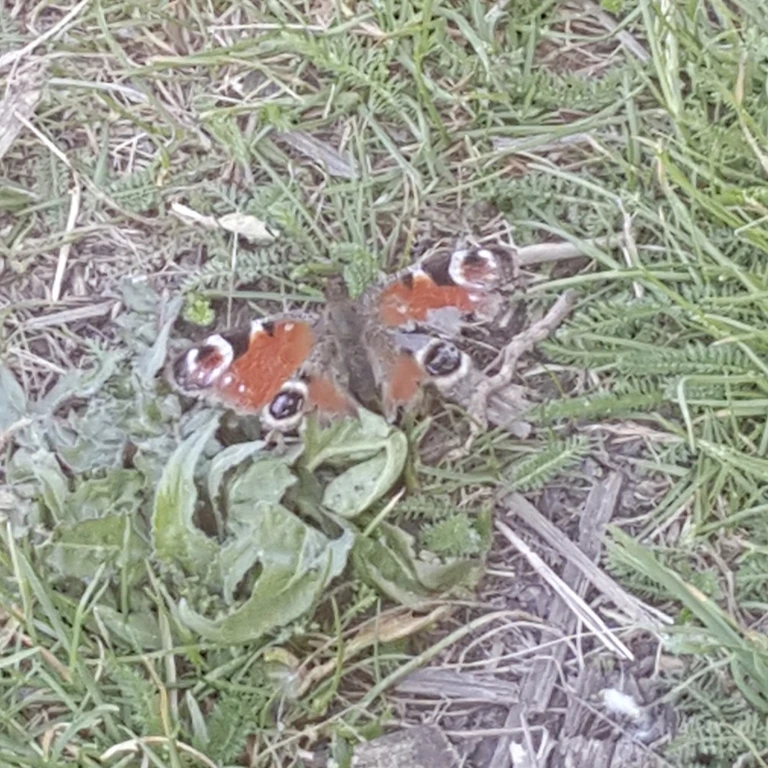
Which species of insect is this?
Aglais io
